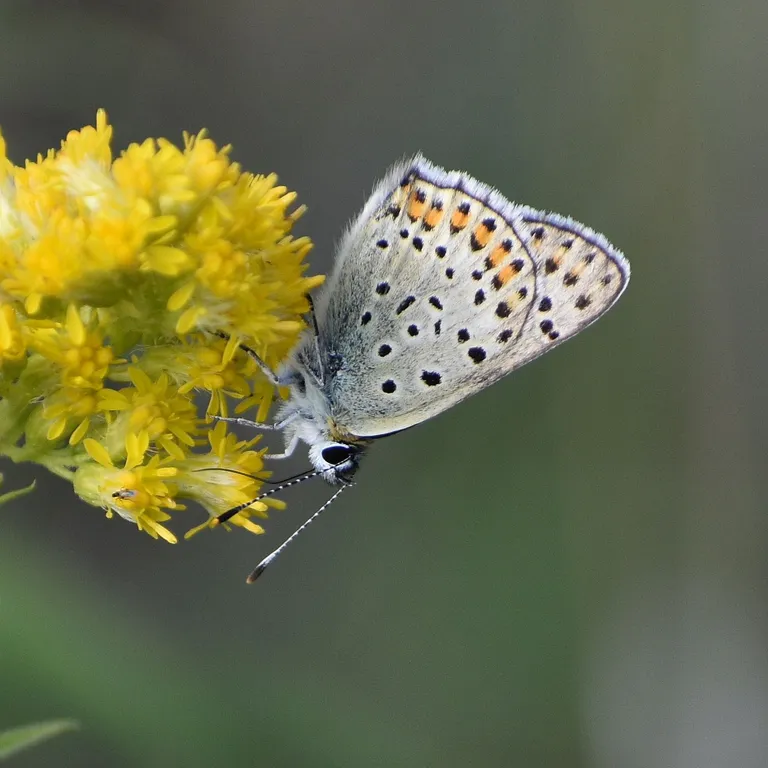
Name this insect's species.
Lycaena tityrus (also Loweia tityrus)
